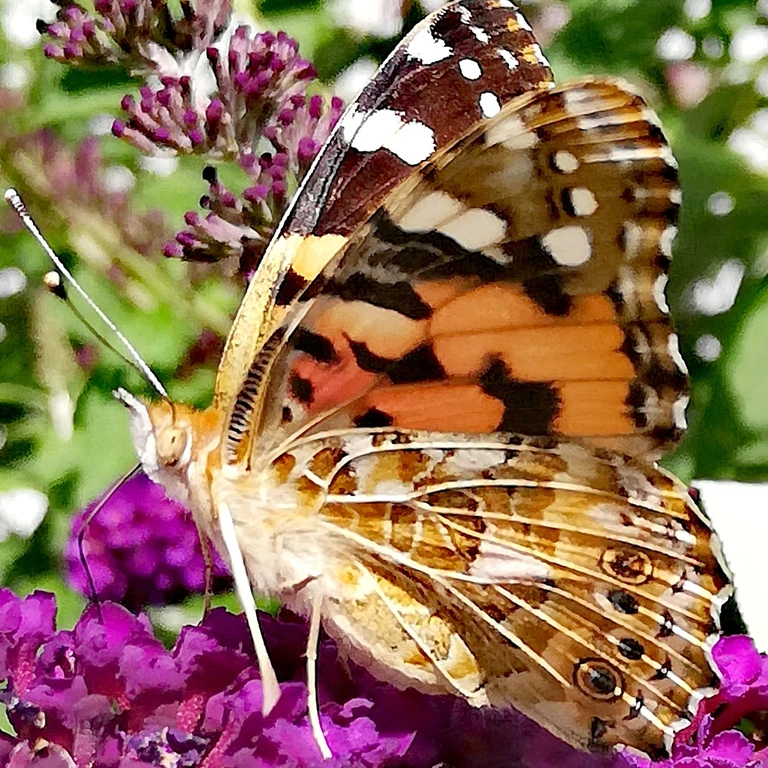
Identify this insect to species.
Vanessa cardui
